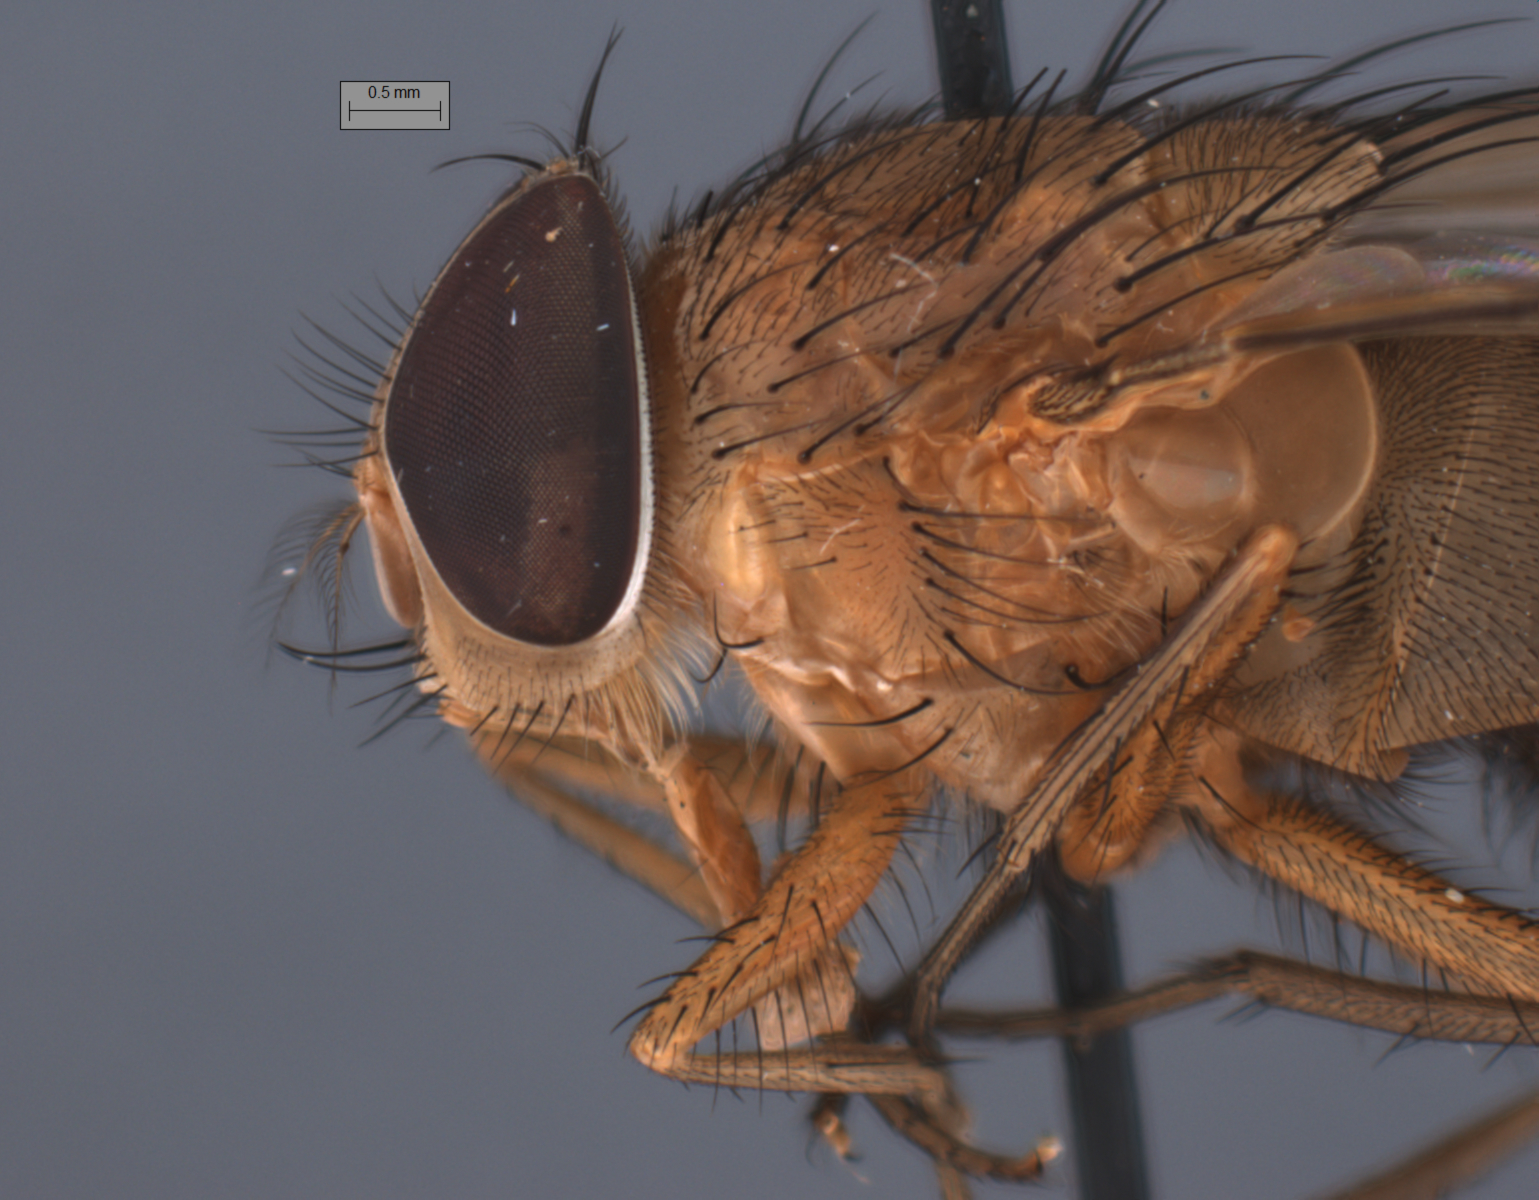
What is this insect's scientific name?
Phumosia promittens
